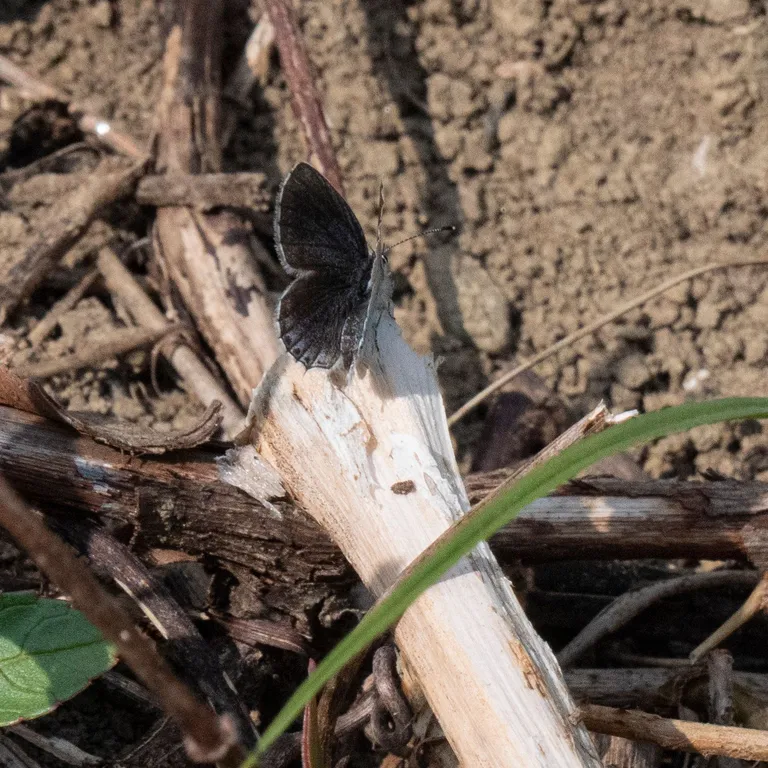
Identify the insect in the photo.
Cupido argiades (also Elkalyce argiades)
